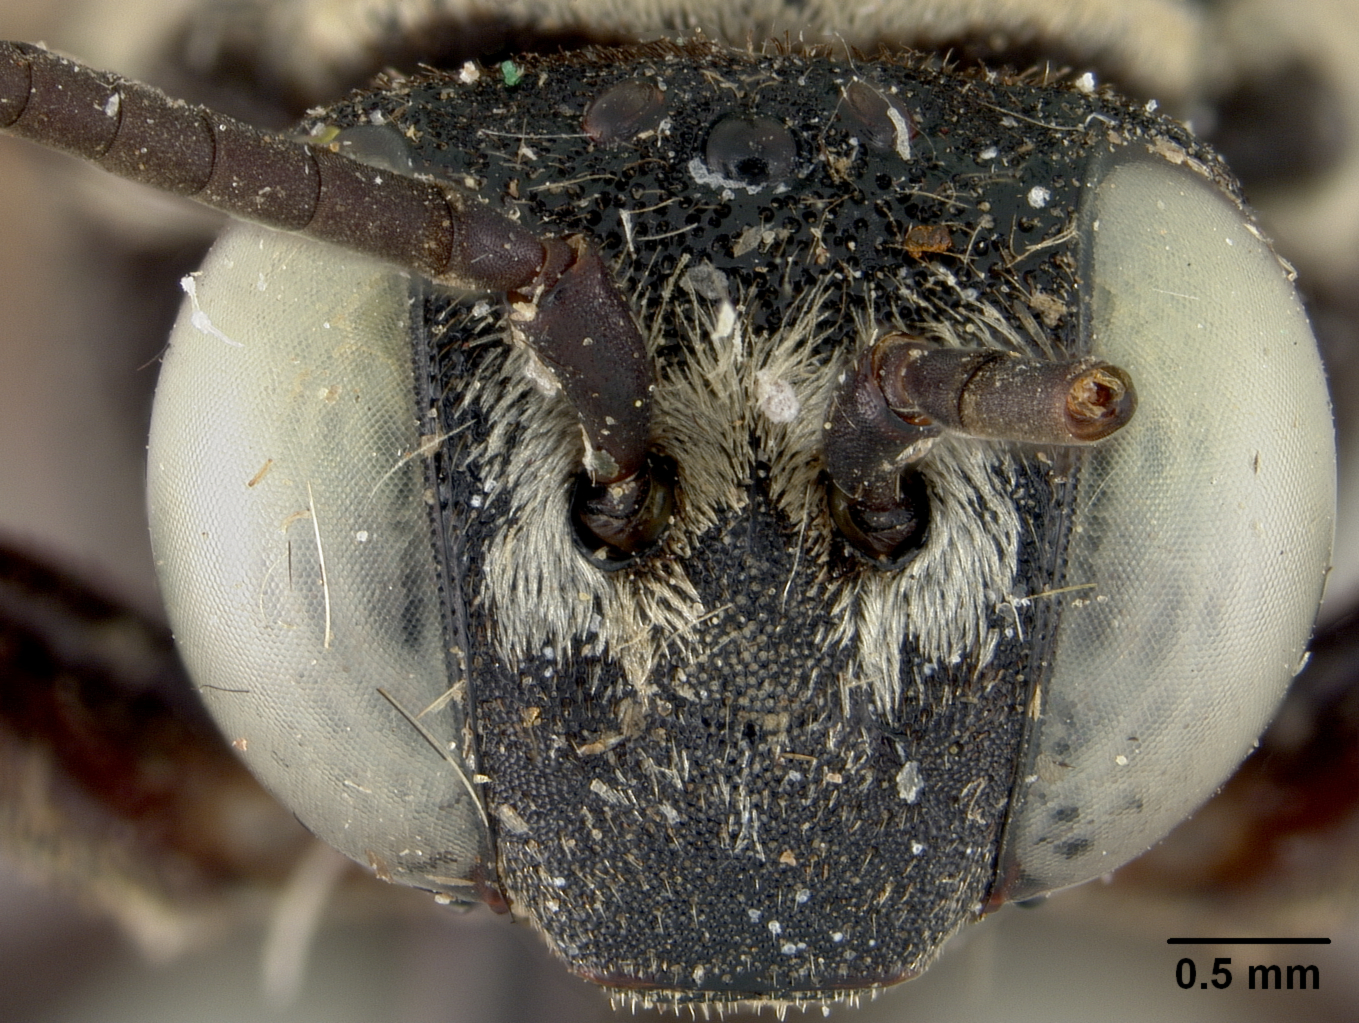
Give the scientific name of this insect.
Triepeolus tanneri
